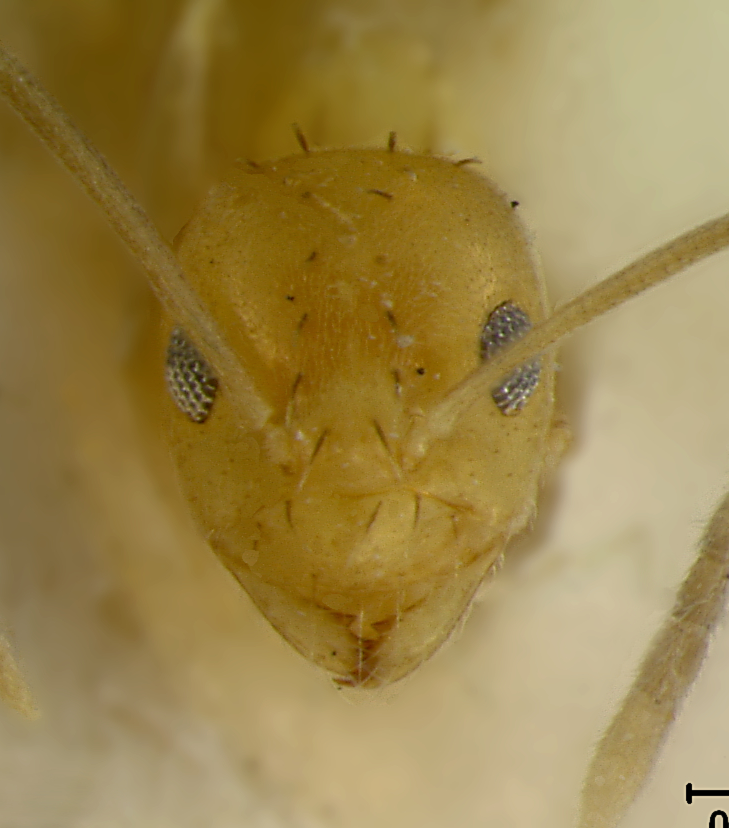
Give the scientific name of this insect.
Prenolepis foreli
